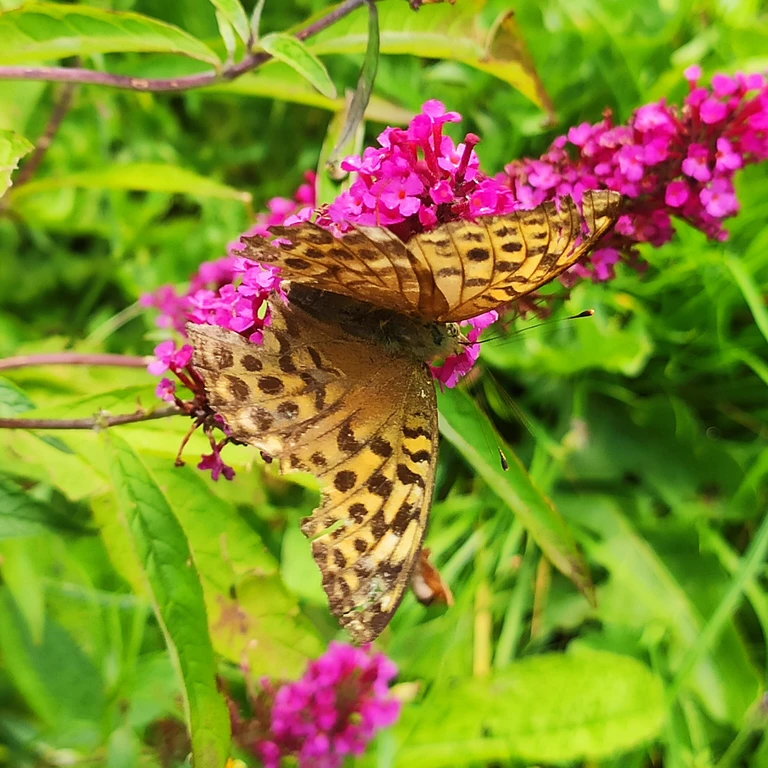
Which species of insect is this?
Argynnis paphia
